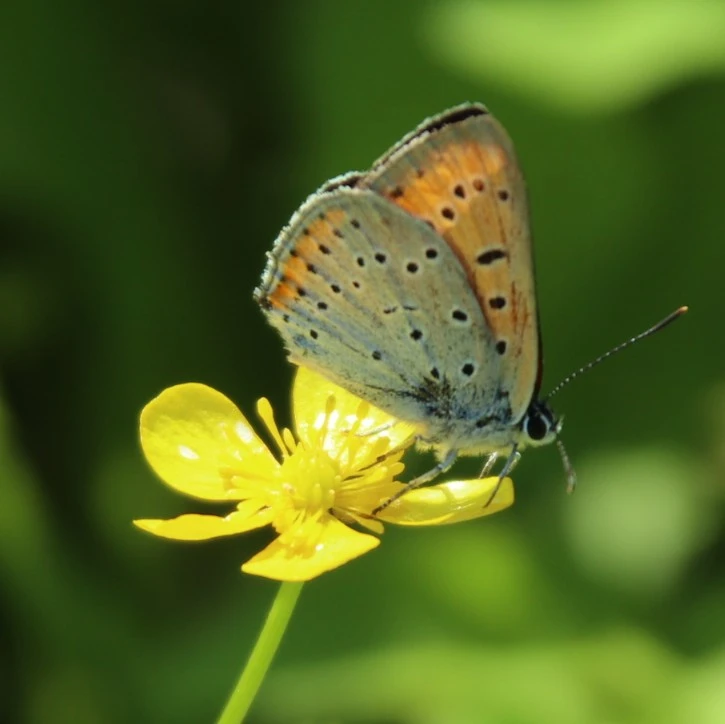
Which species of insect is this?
Lycaena dispar
